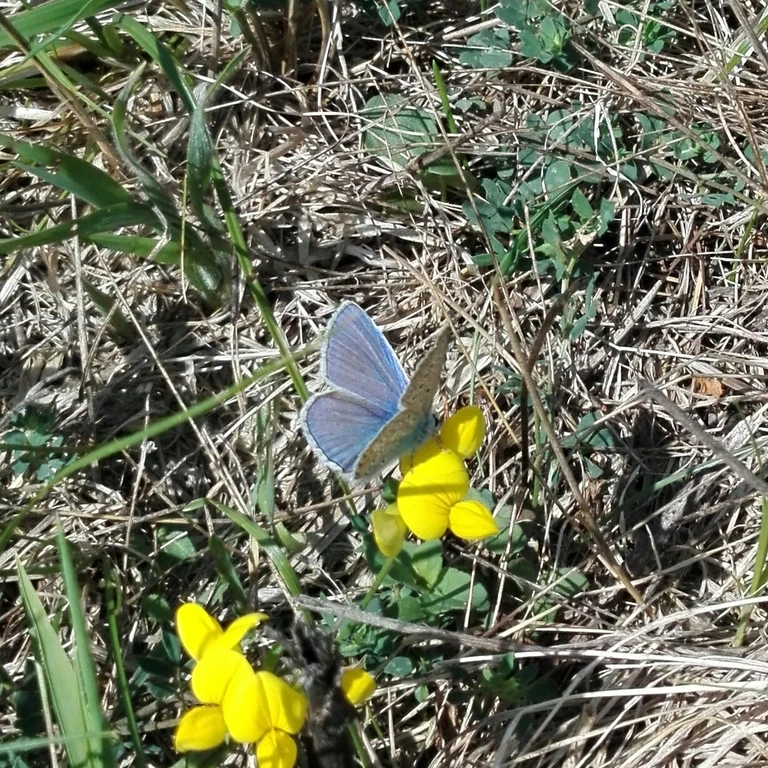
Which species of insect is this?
Polyommatus icarus
